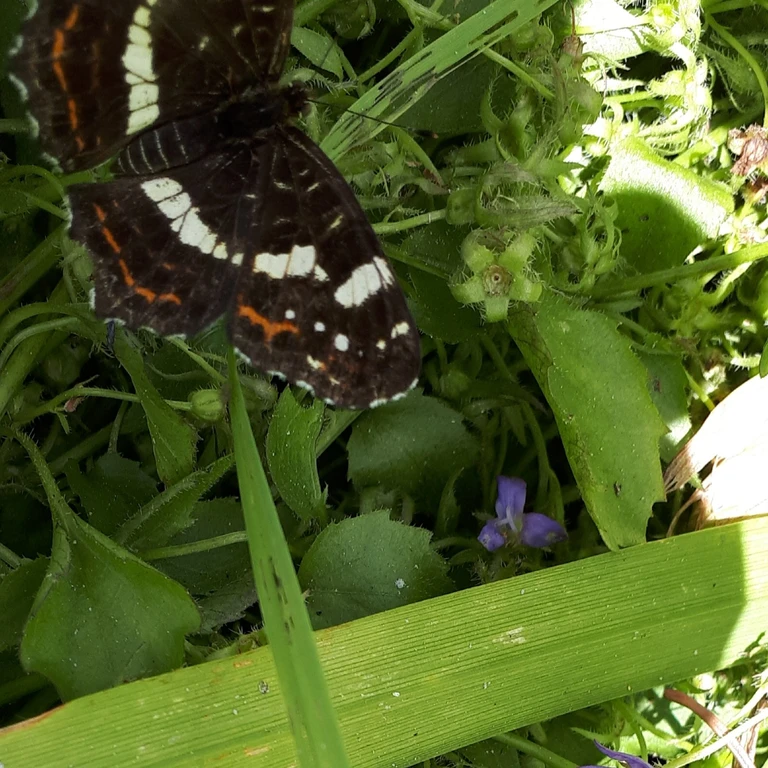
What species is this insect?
Araschnia levana
